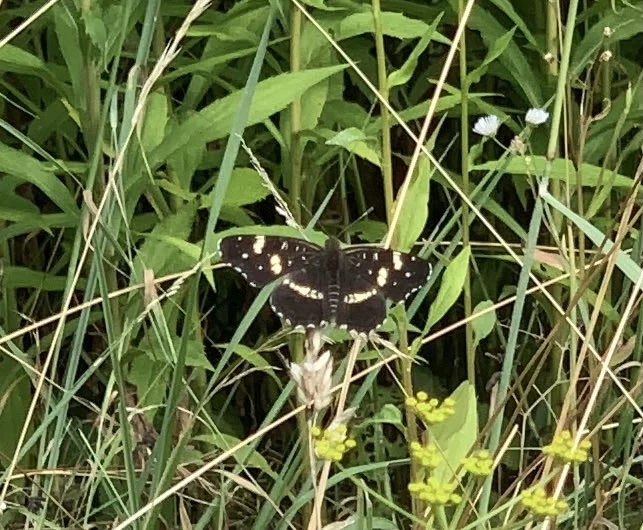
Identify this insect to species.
Araschnia levana
